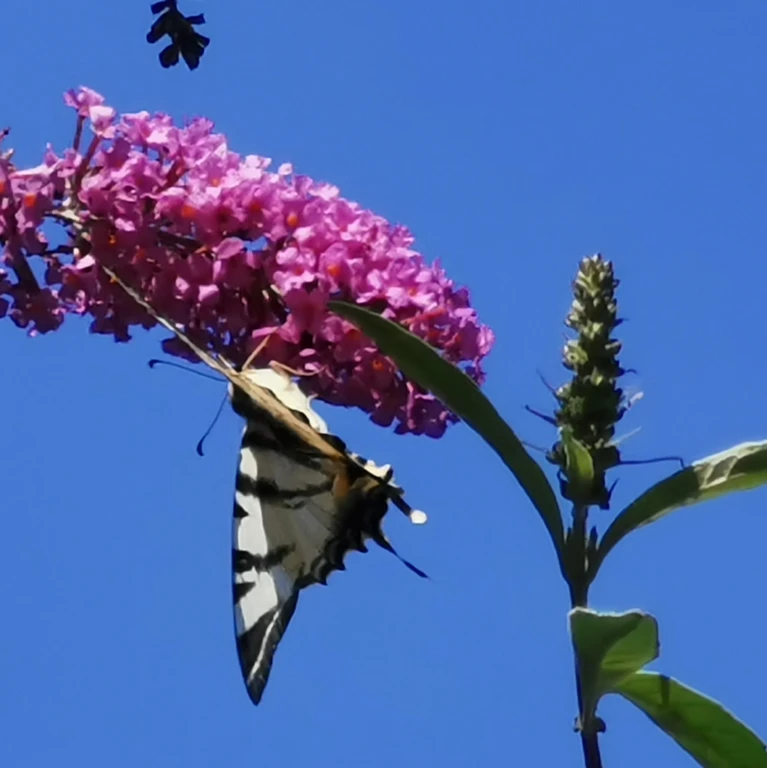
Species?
Iphiclides podalirius
